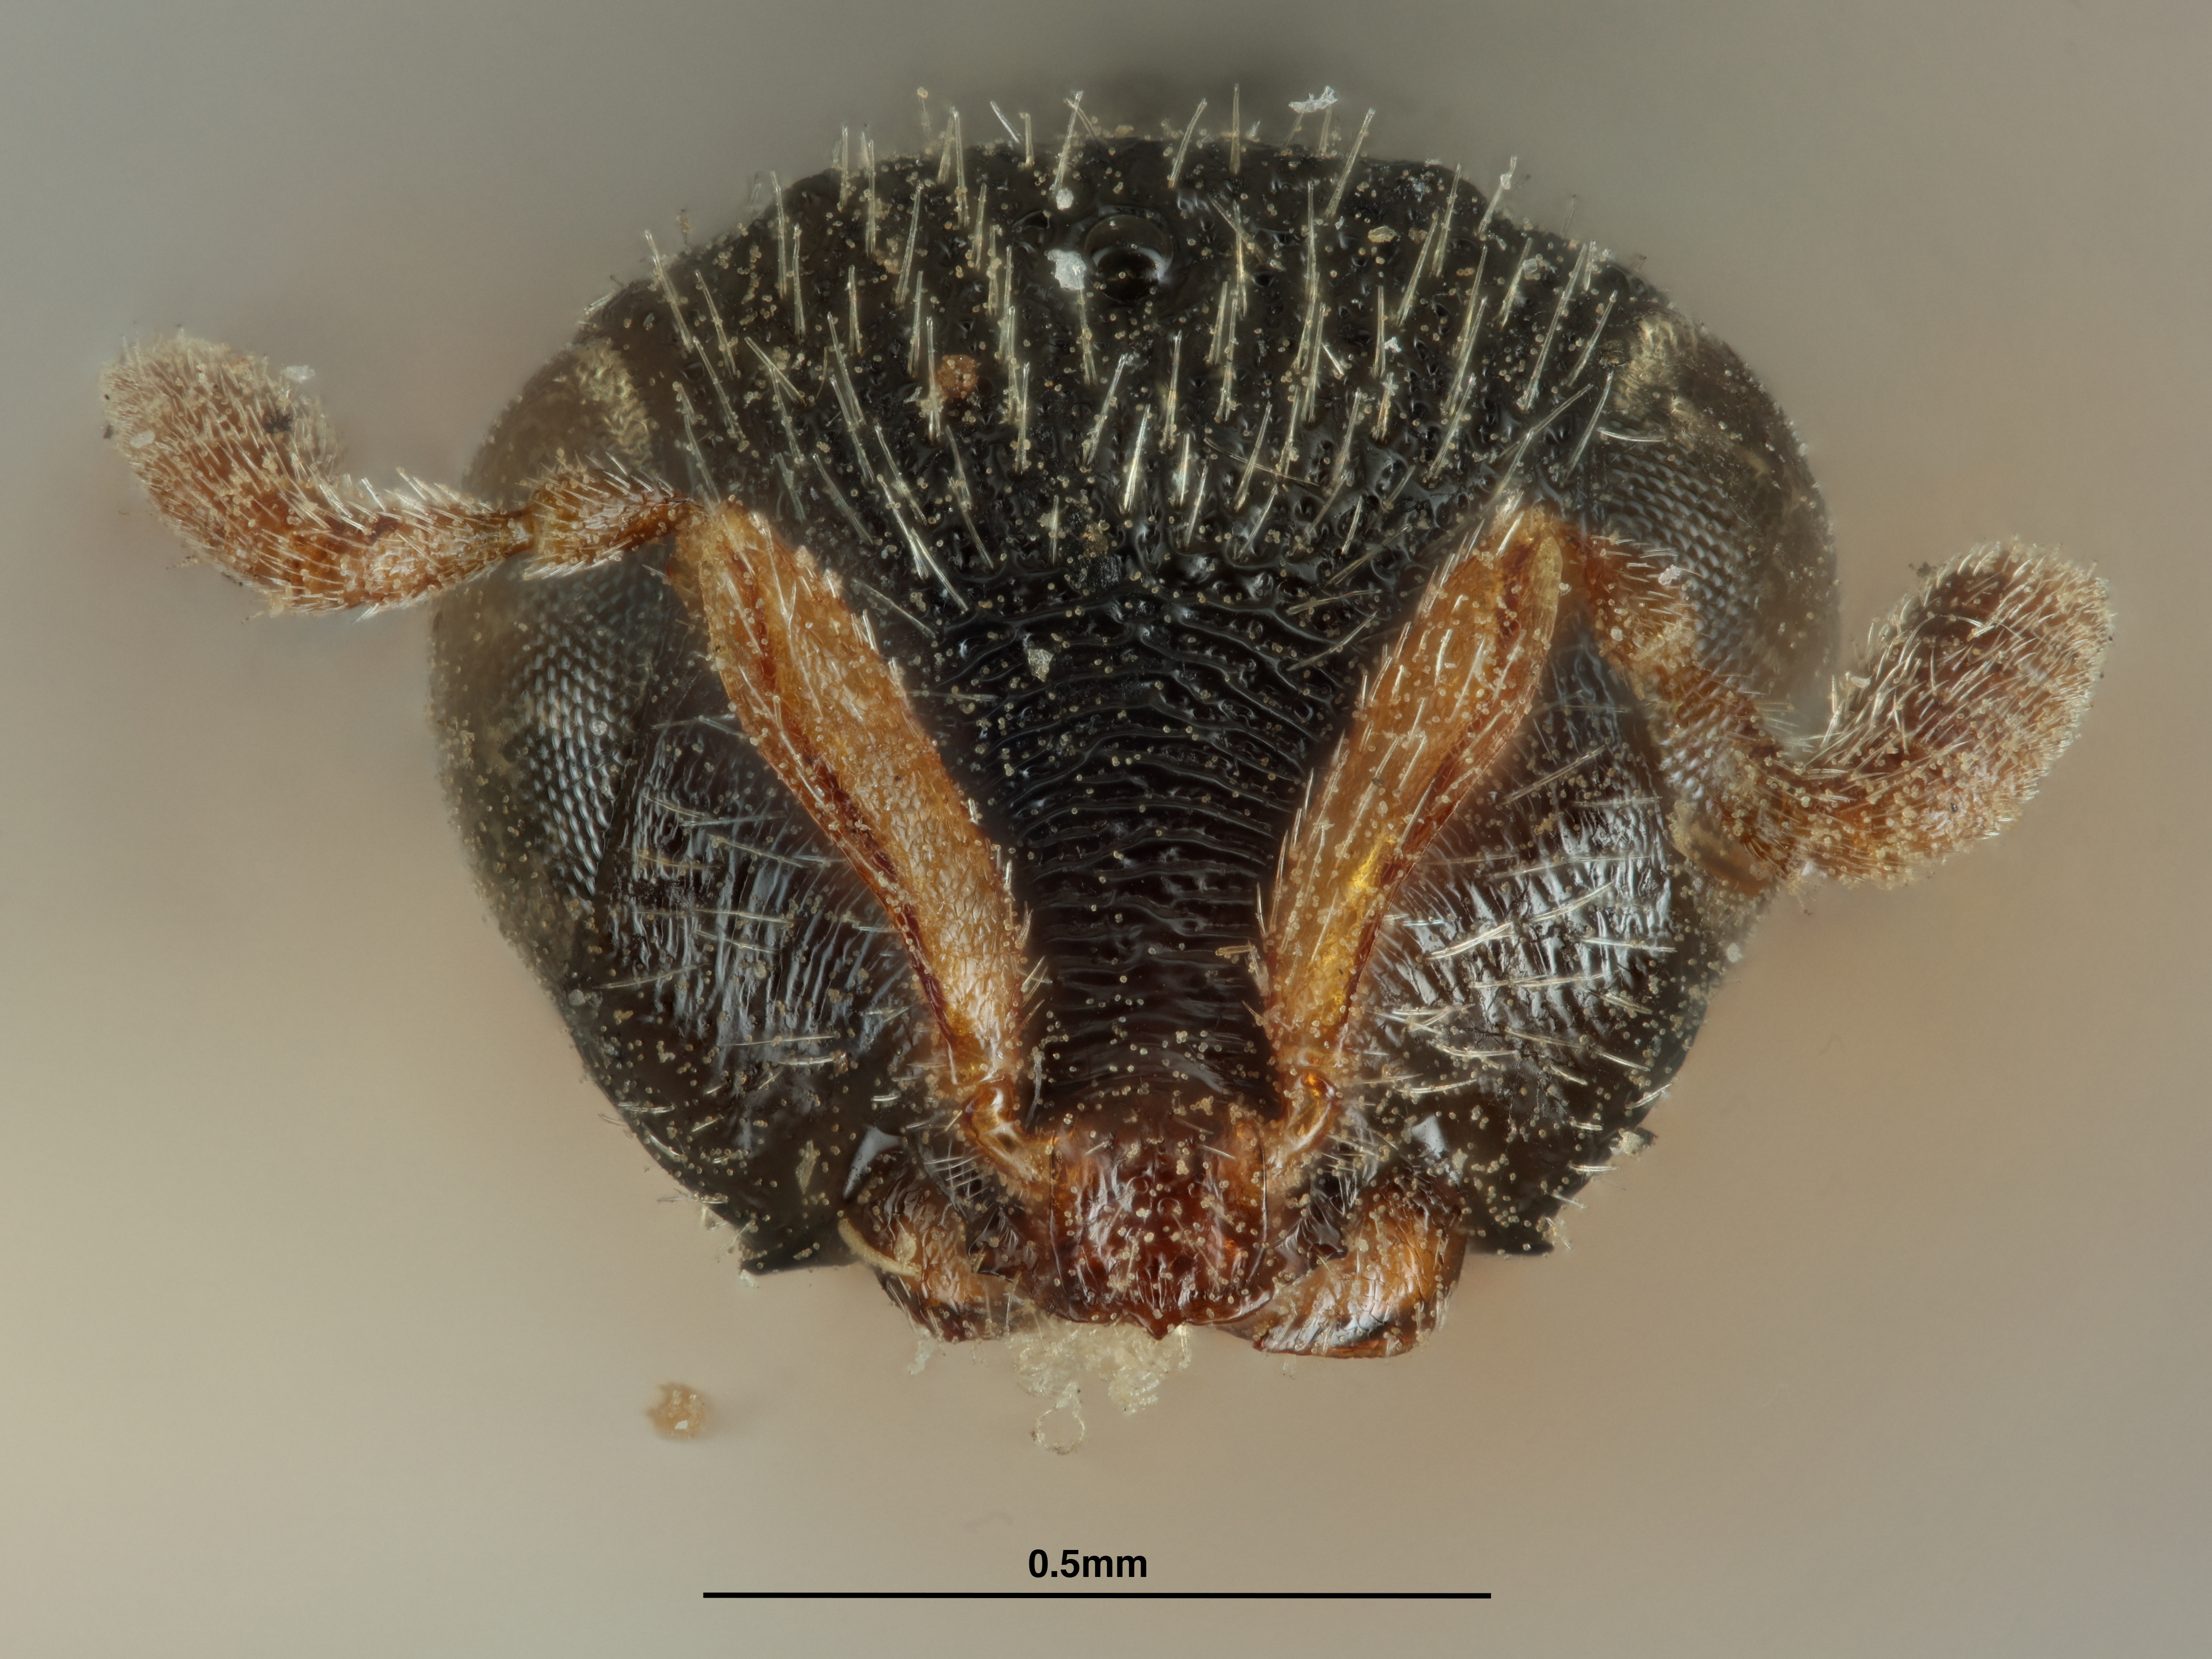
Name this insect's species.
Sceliomorpha bisulca
